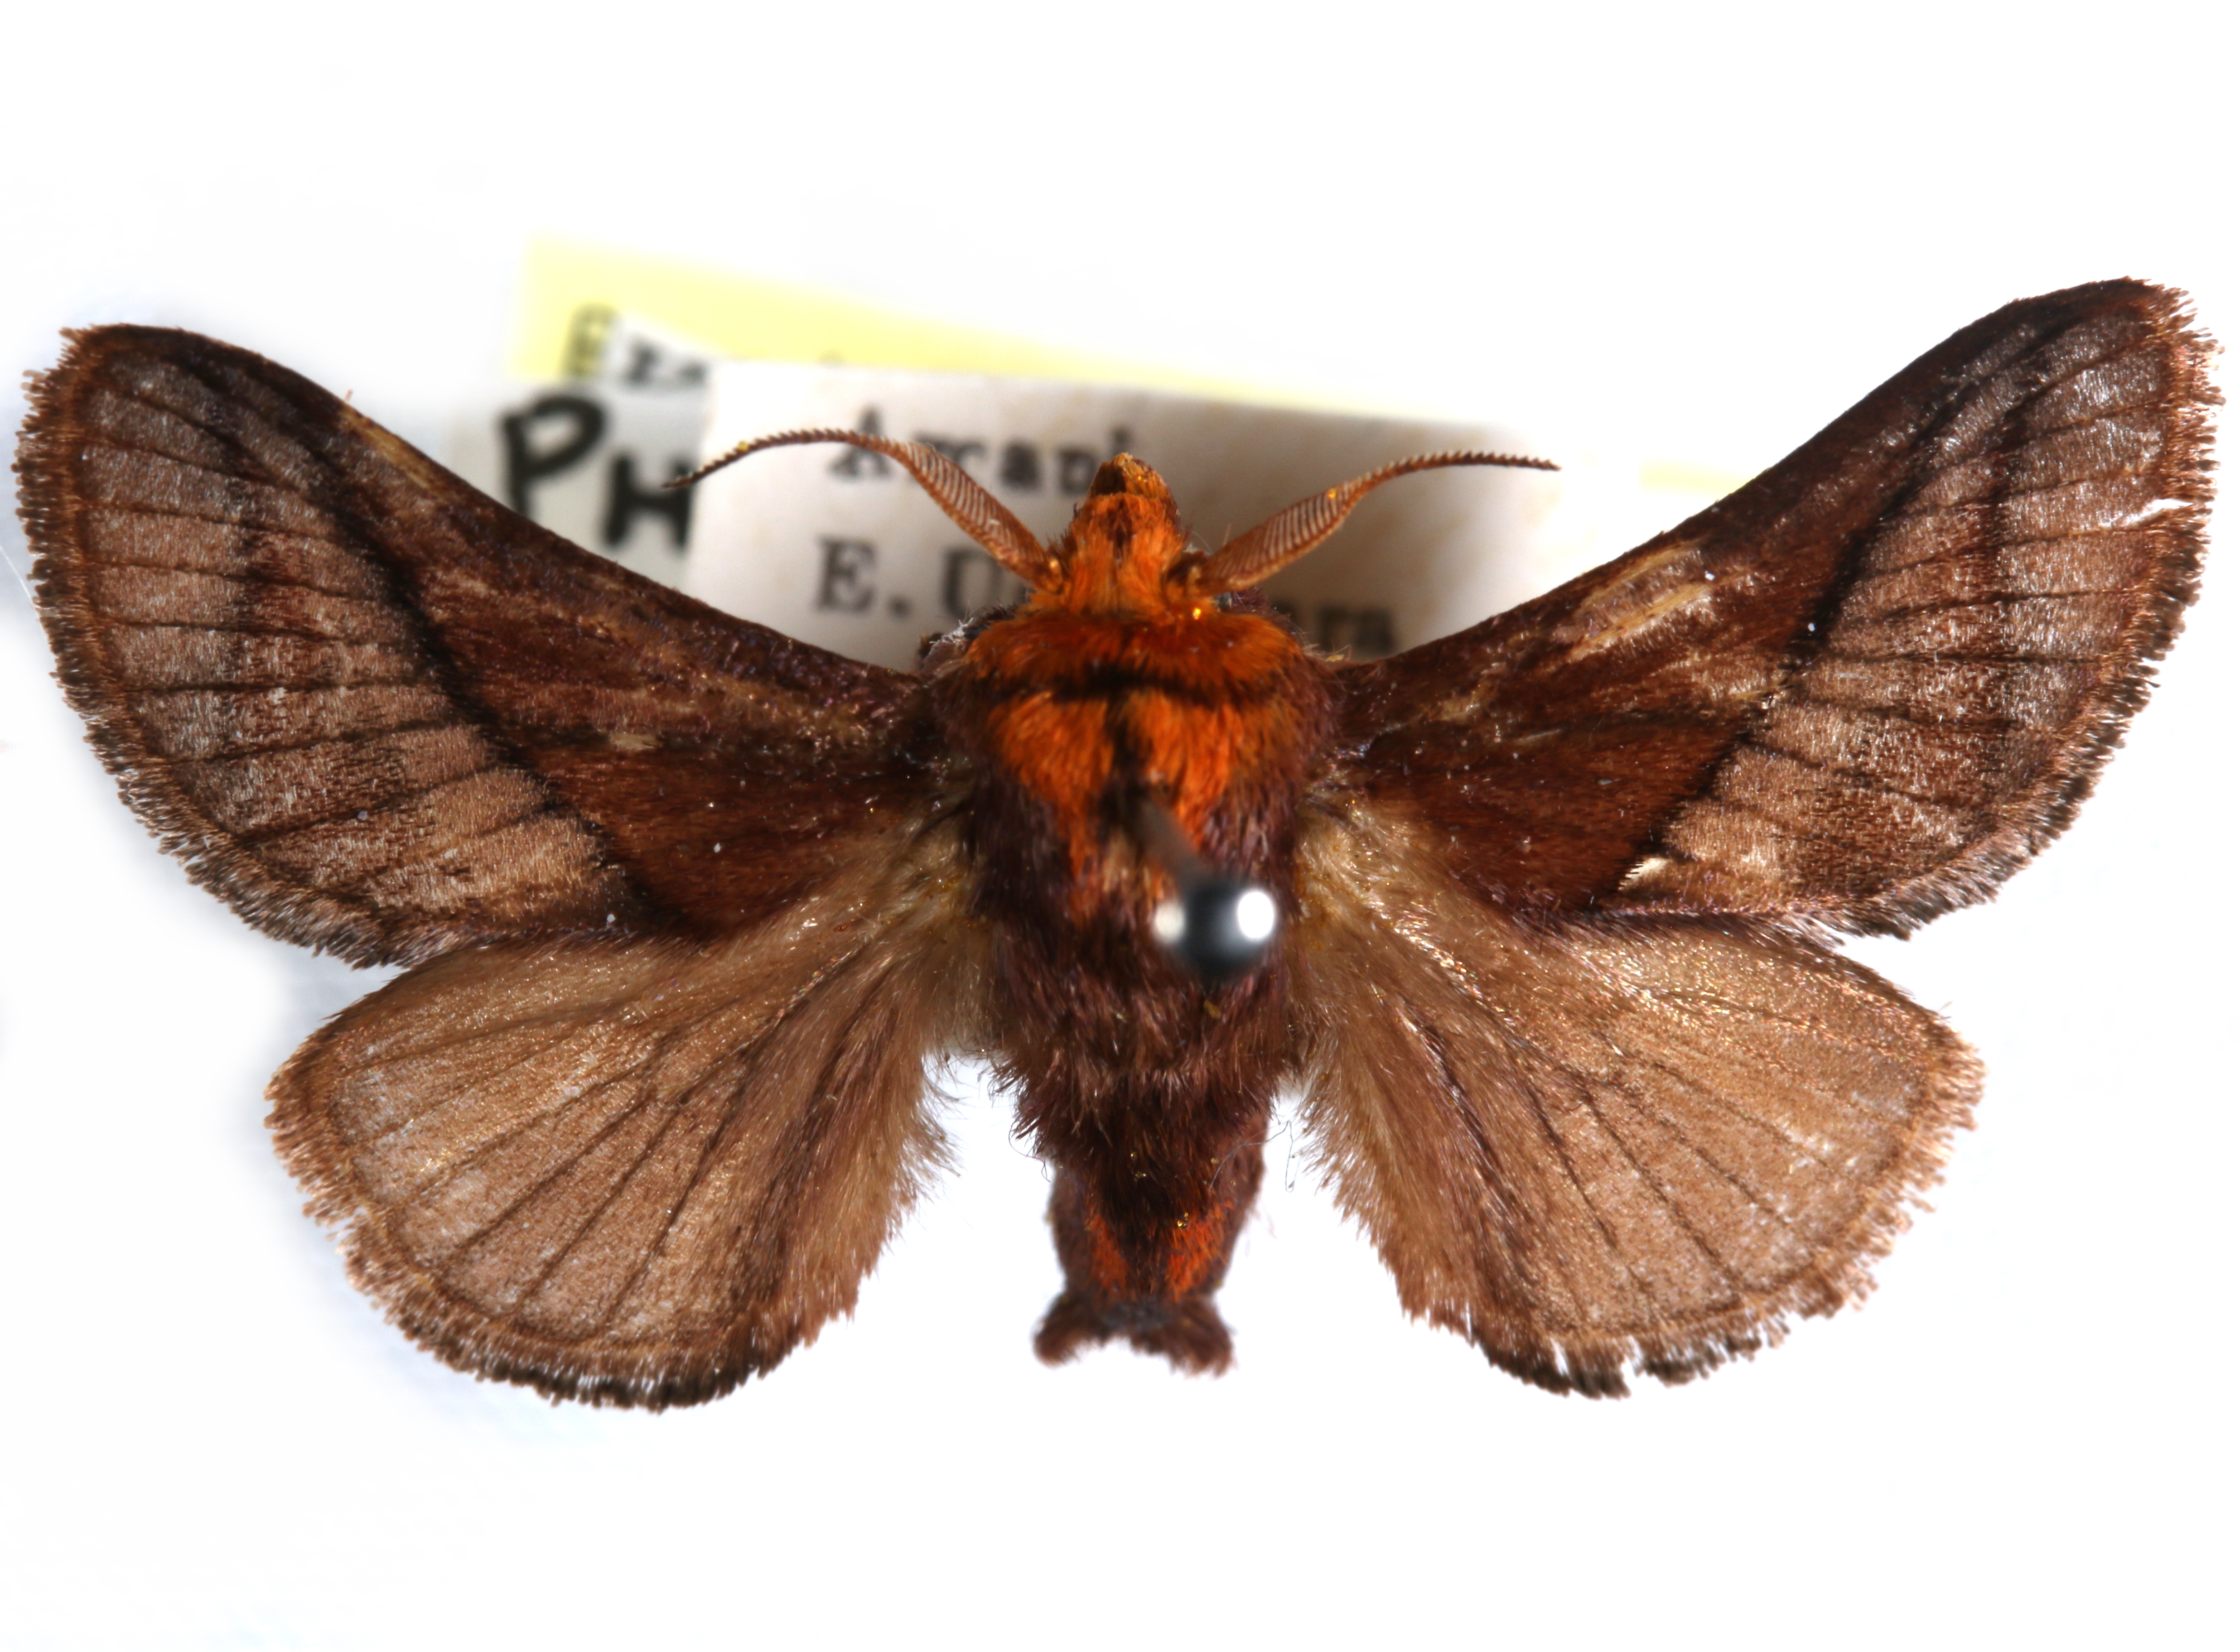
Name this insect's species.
Phorma pepon
